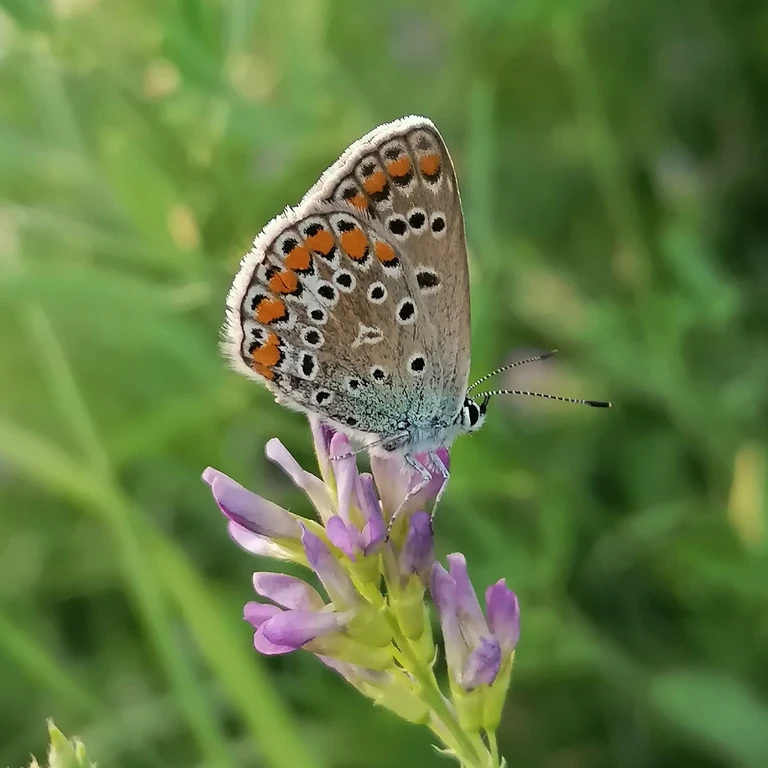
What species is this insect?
Polyommatus icarus
